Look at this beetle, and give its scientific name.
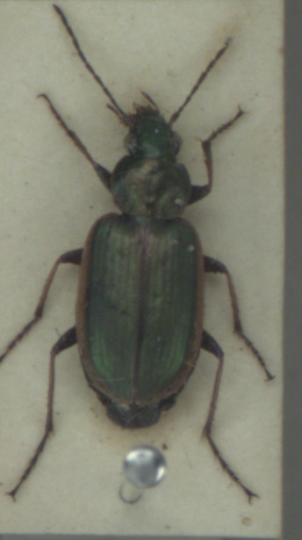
Agonum marginatum
